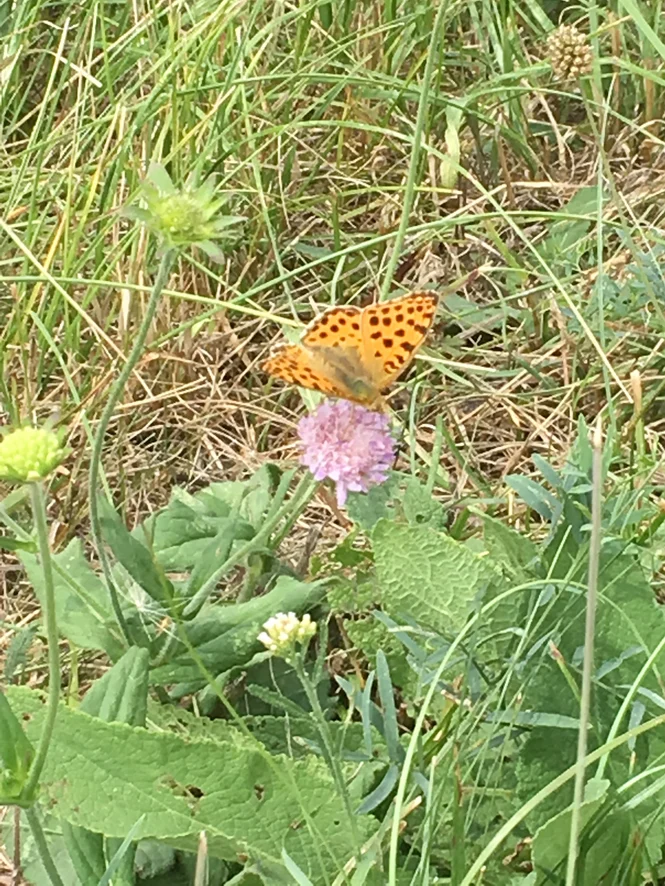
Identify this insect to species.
Issoria lathonia
